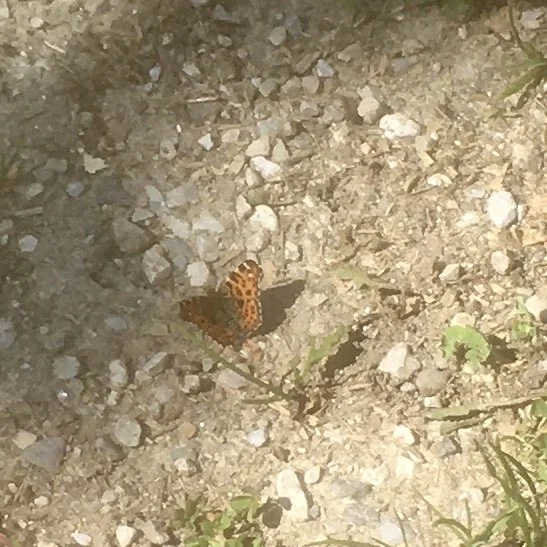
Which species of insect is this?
Araschnia levana
